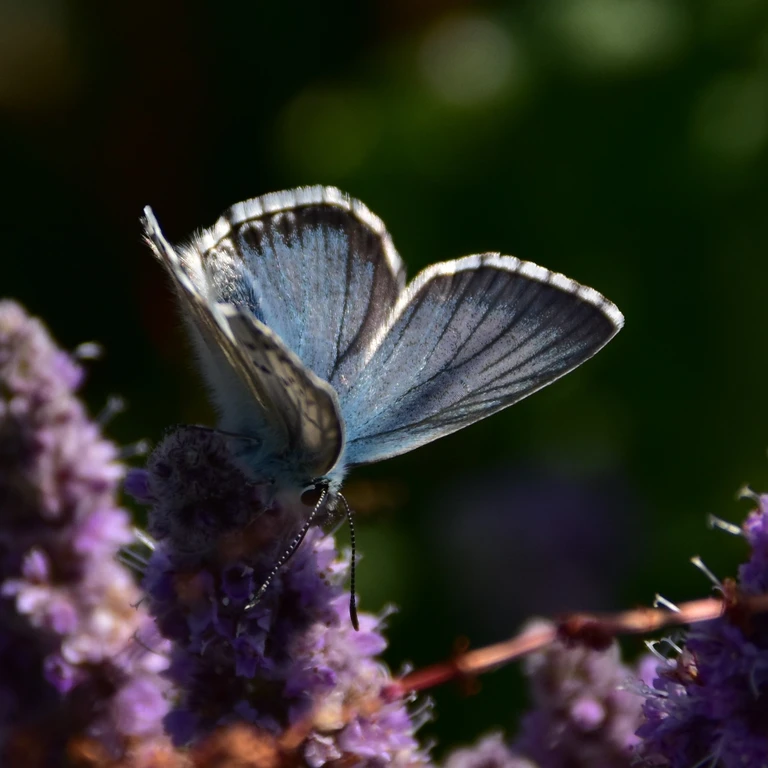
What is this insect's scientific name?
Lysandra coridon
